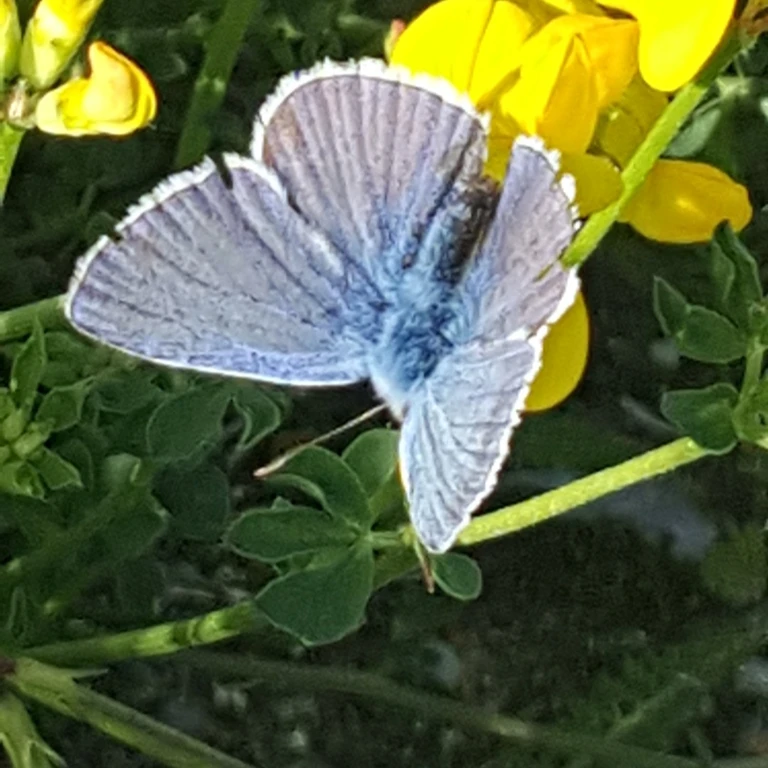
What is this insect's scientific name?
Polyommatus icarus
